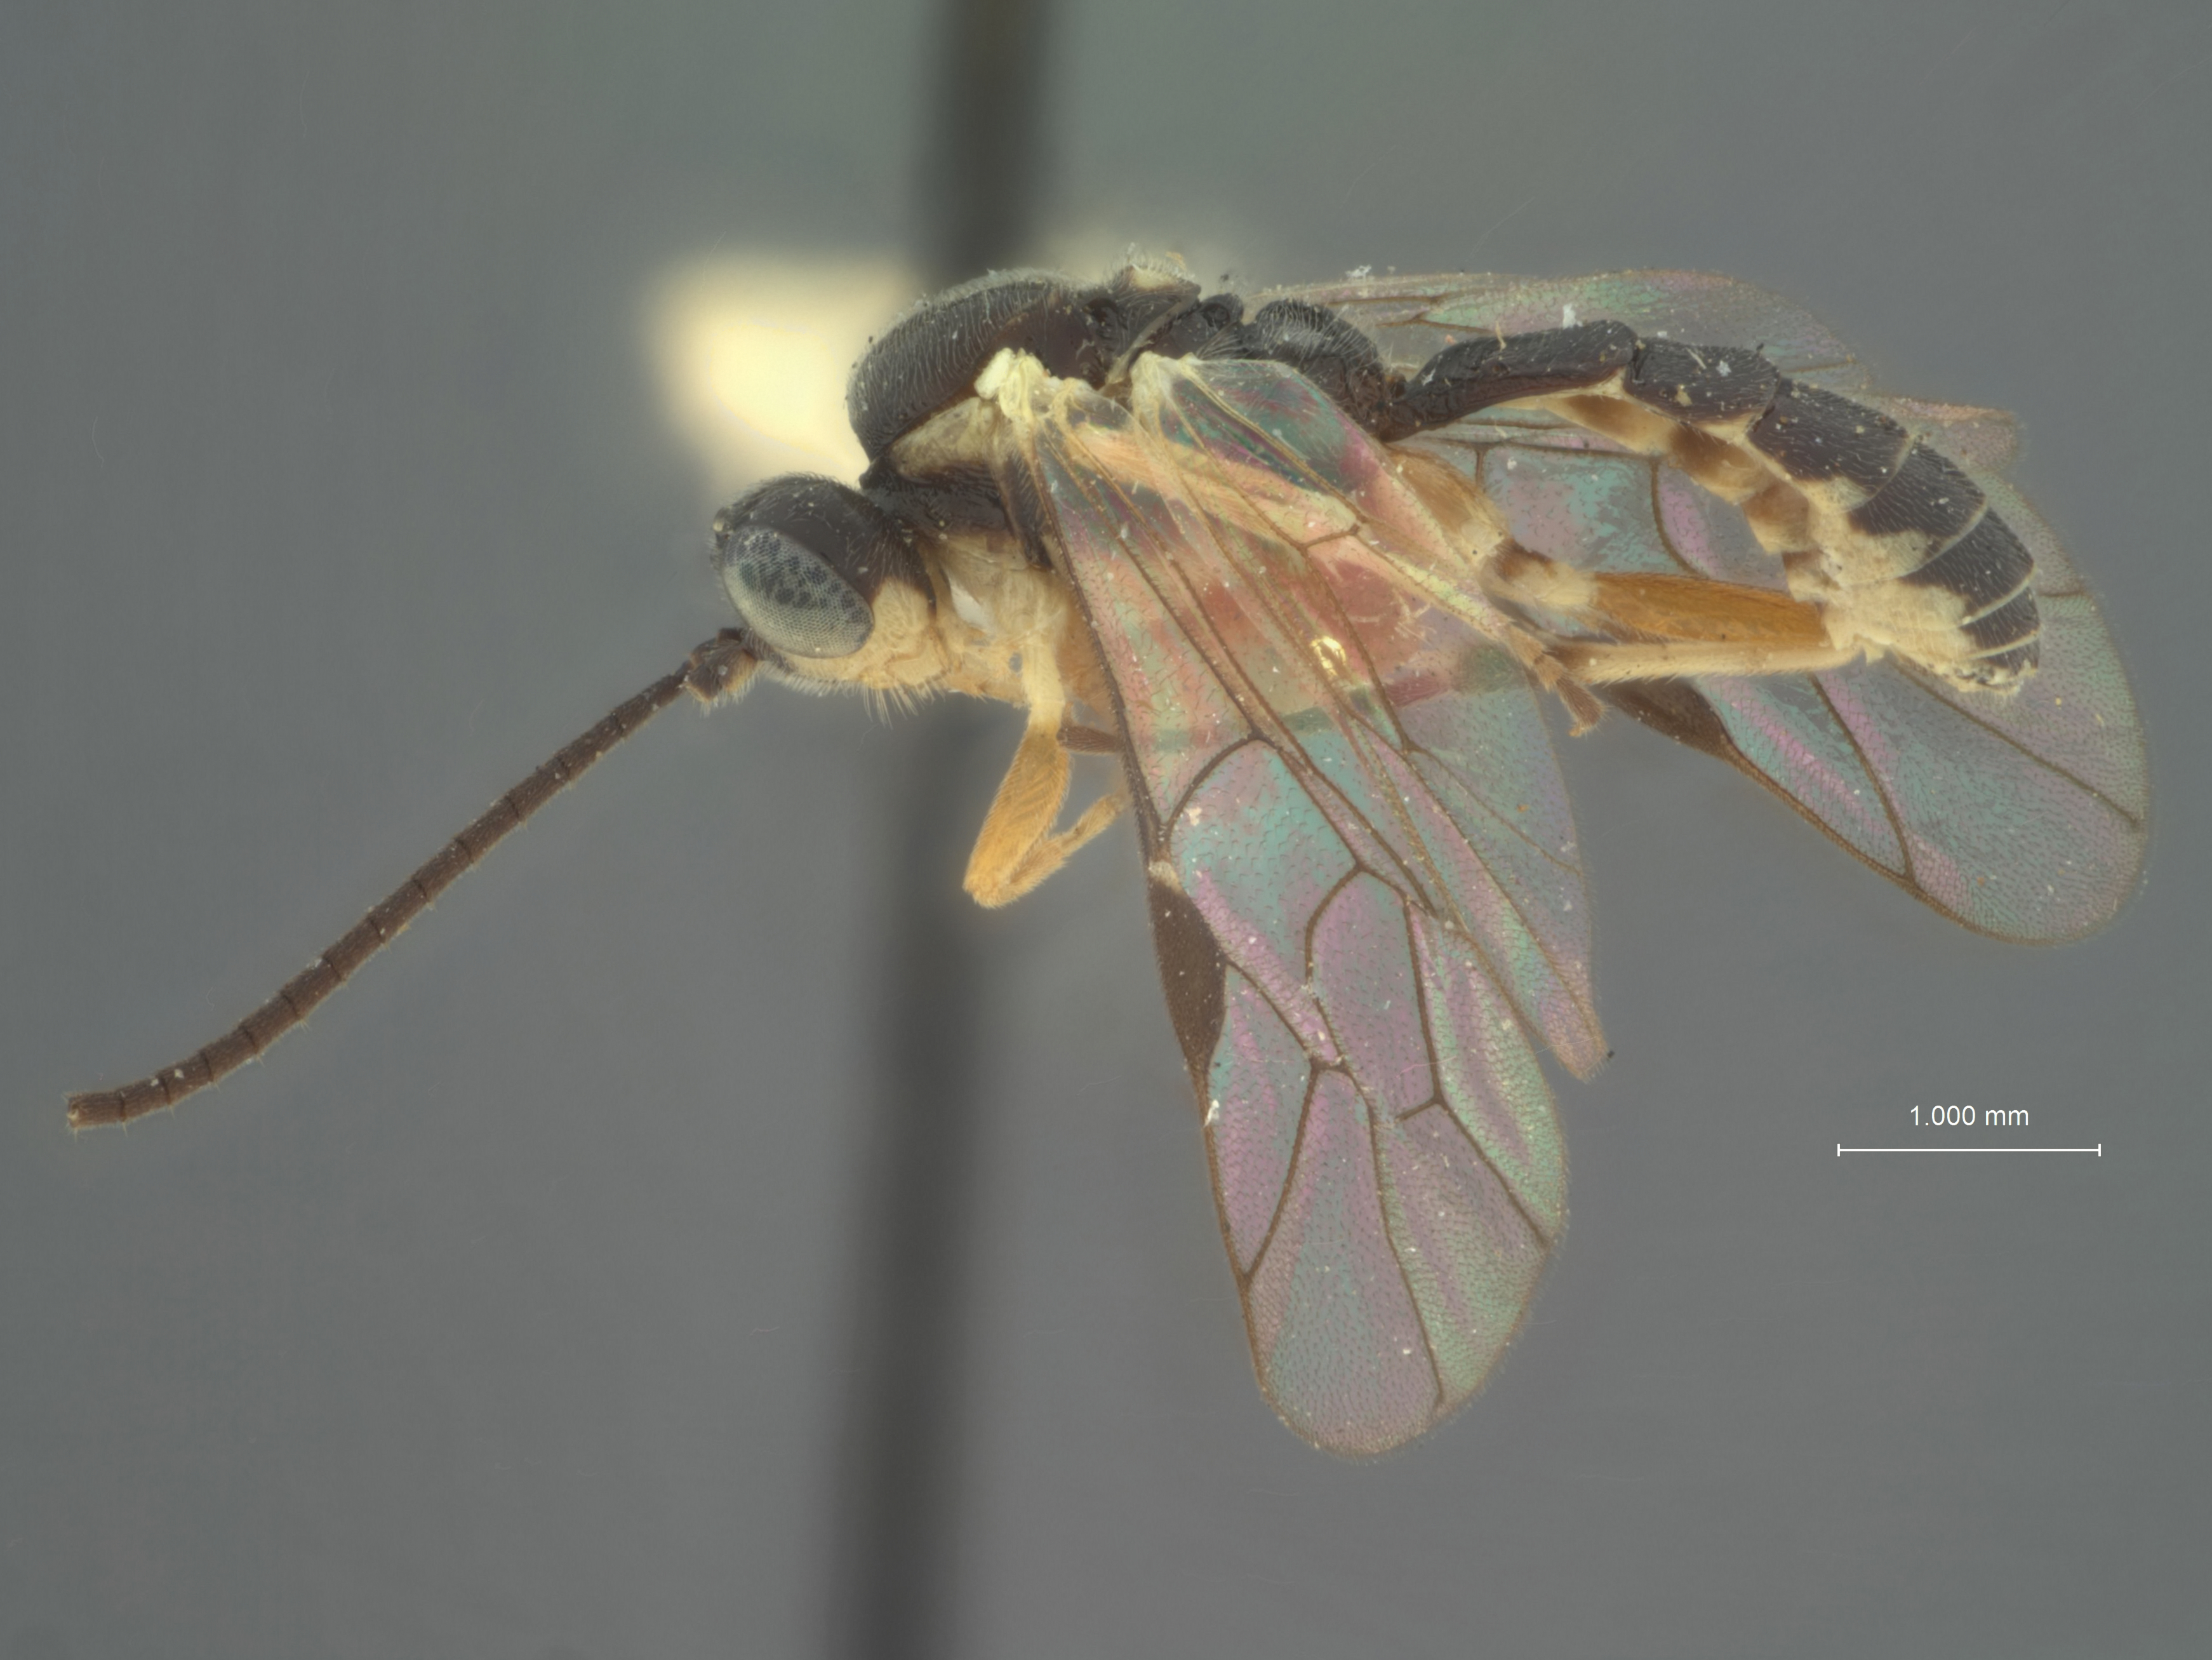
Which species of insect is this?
Mesoleius olympiae
